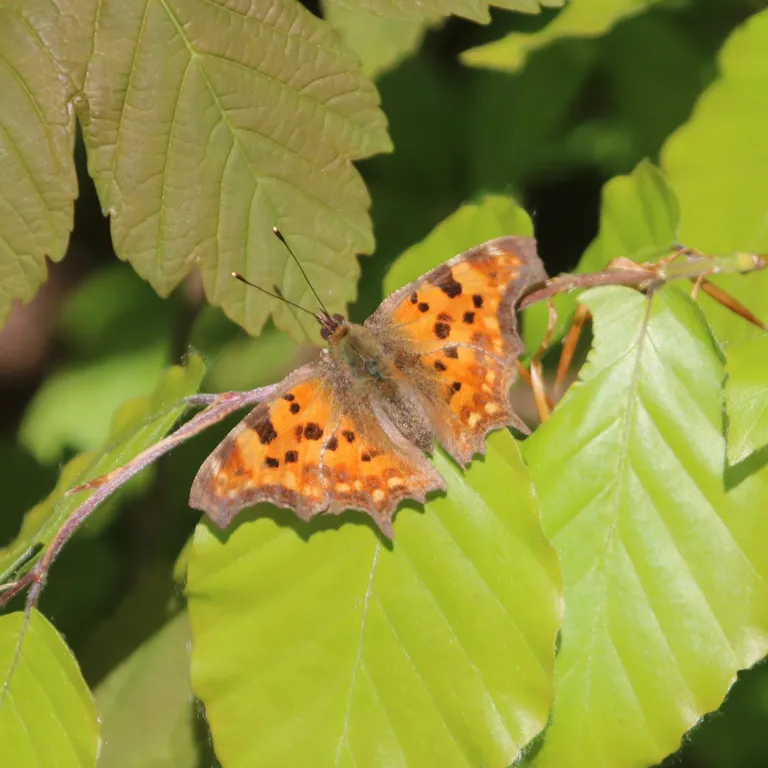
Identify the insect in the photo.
Polygonia c-album
